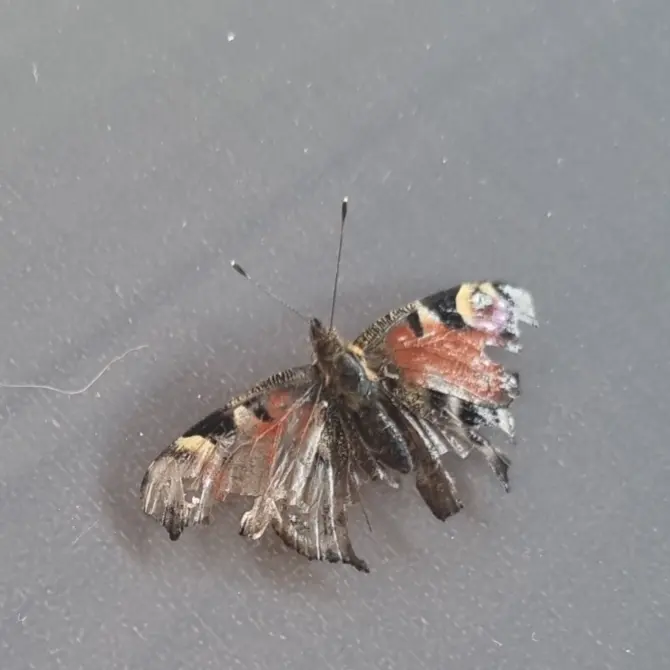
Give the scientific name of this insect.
Aglais io
